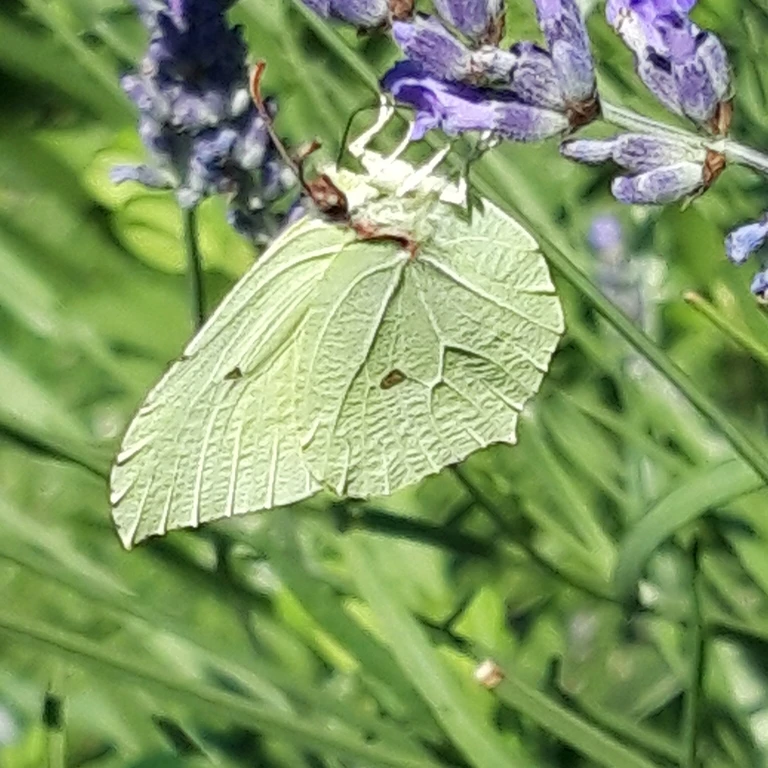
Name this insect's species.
Gonepteryx rhamni
